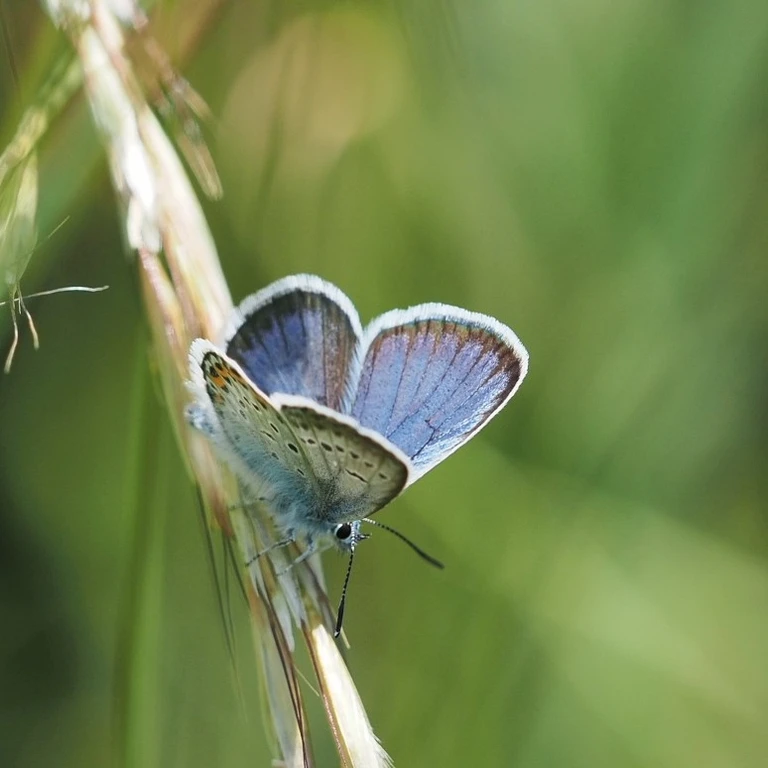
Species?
Plebejus argus
